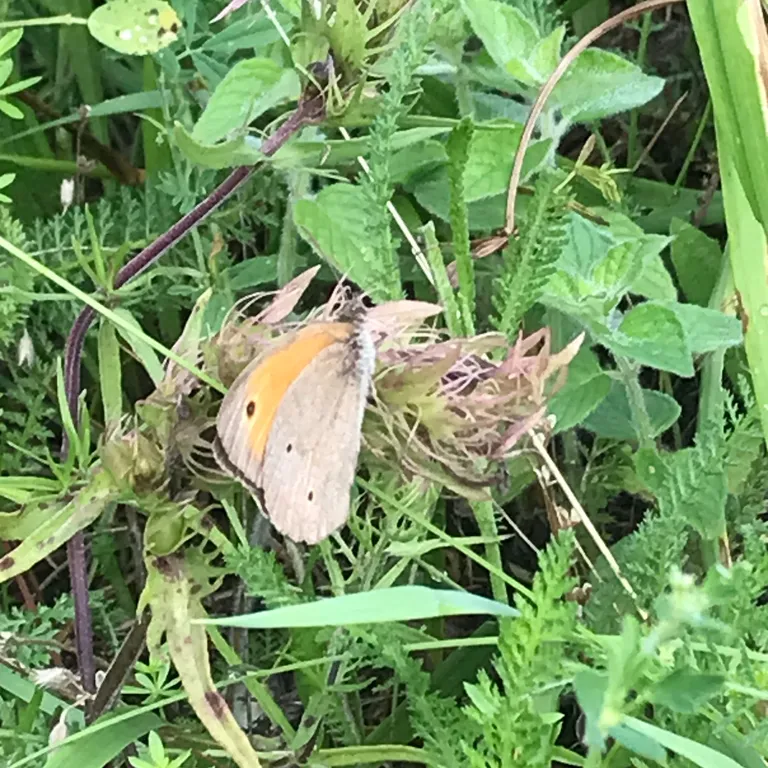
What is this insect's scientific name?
Maniola jurtina
